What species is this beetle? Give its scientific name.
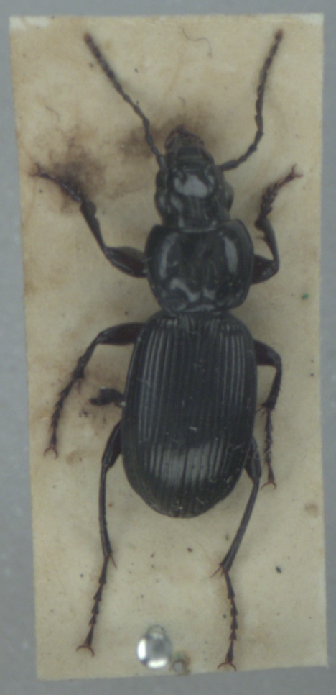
Pterostichus madidus
